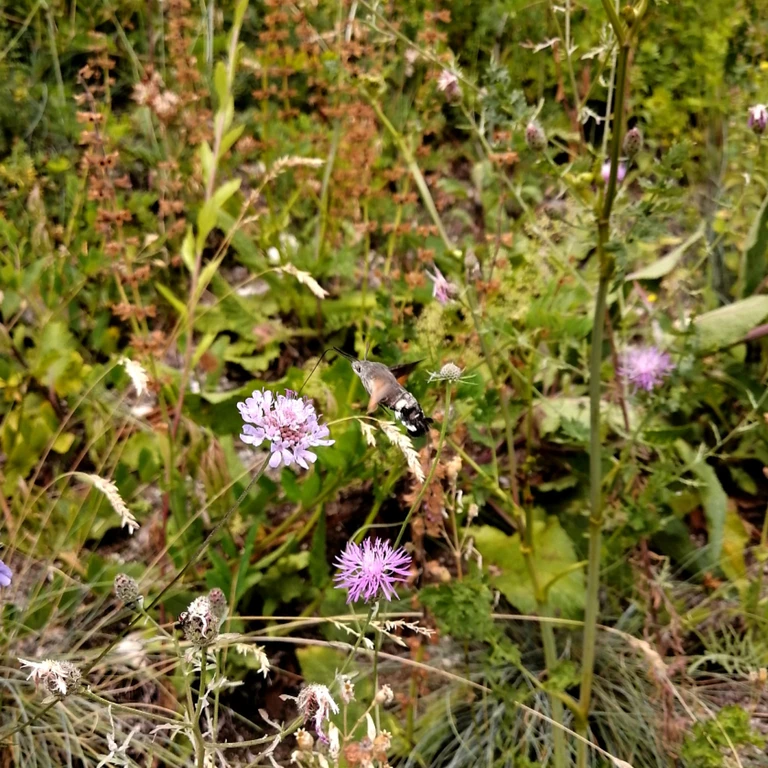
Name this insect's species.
Macroglossum stellatarum
